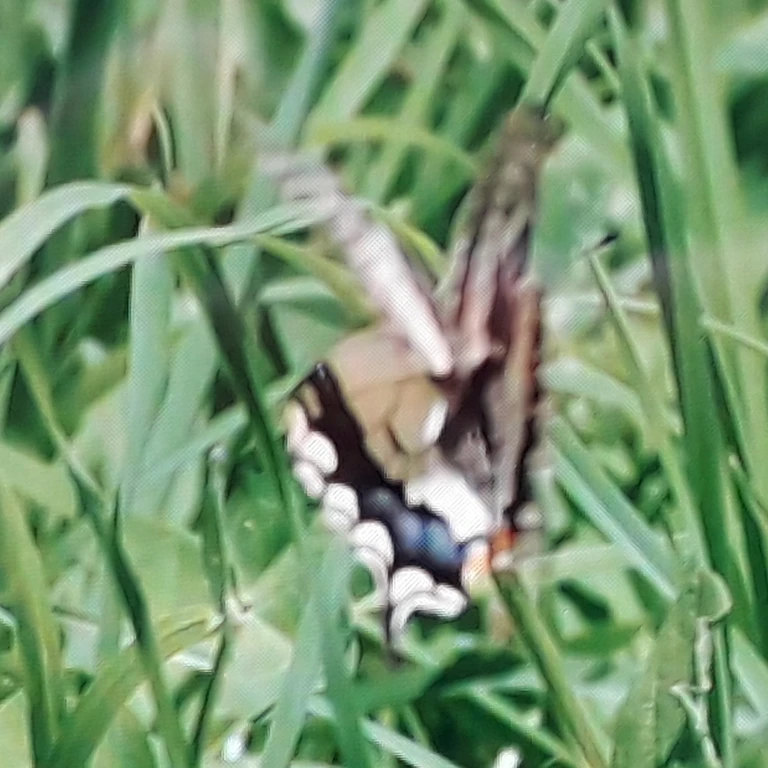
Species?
Papilio machaon
